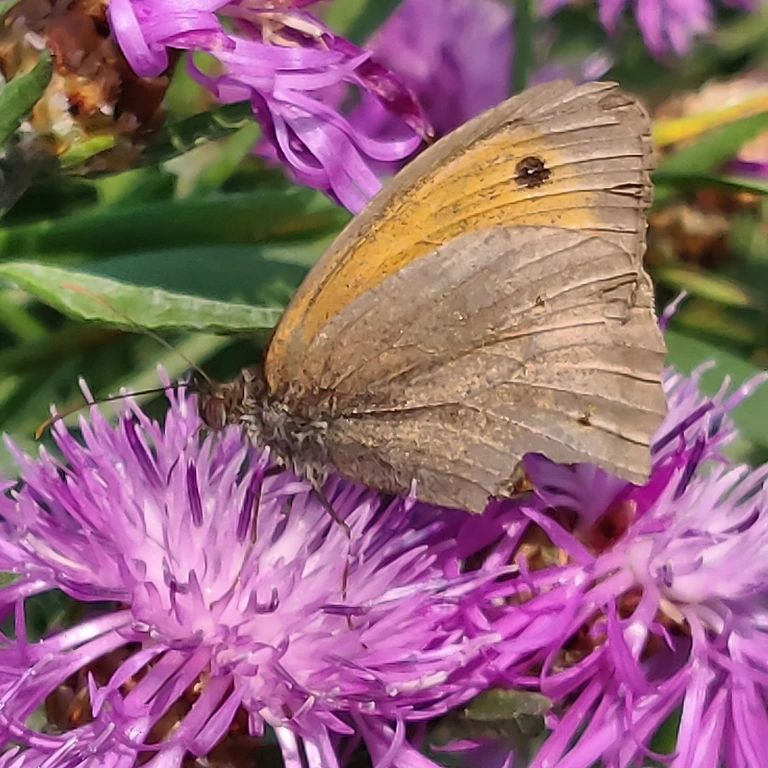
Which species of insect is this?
Maniola jurtina
